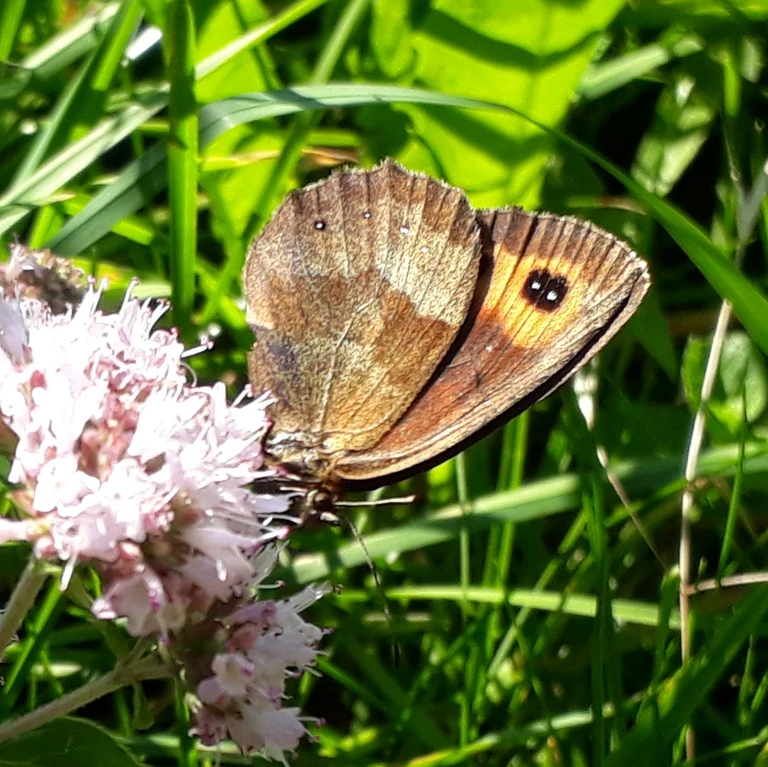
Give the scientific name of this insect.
Erebia aethiops
